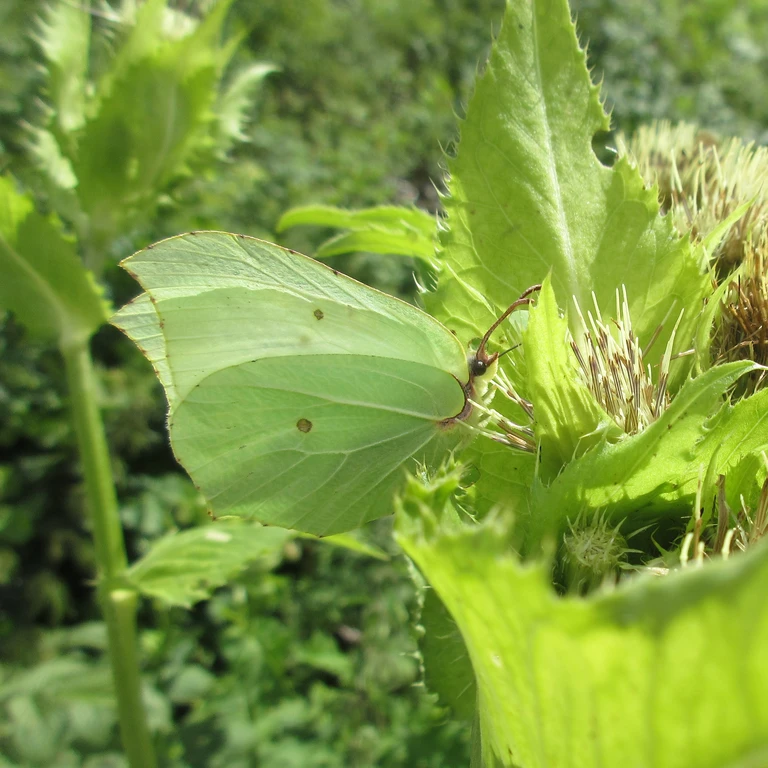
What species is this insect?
Gonepteryx rhamni
